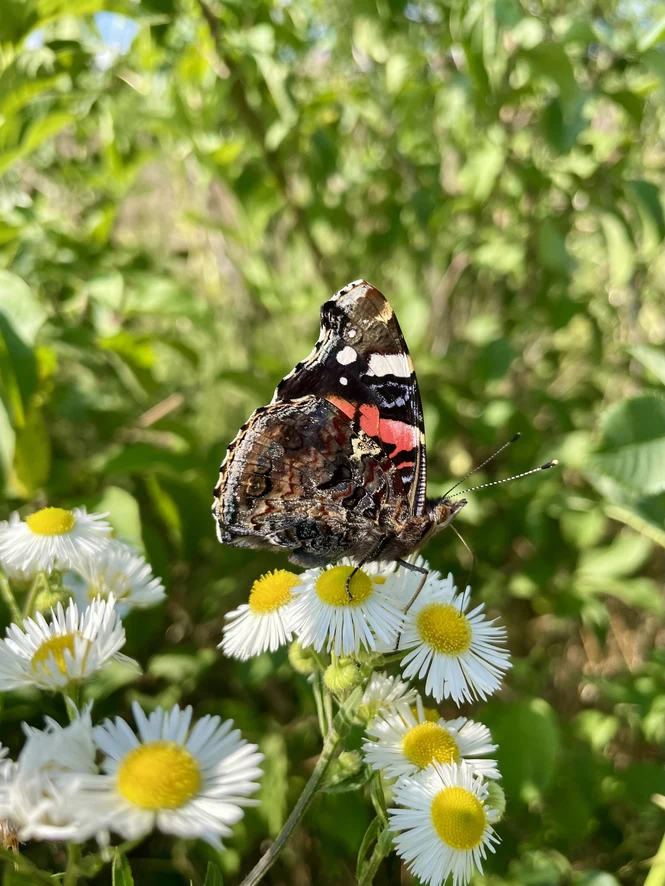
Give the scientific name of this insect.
Vanessa atalanta
